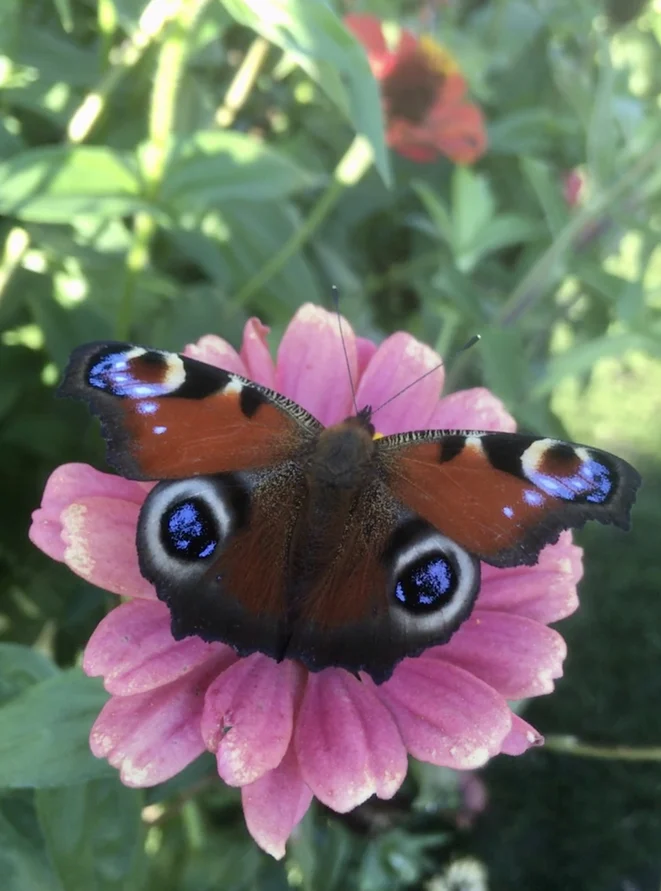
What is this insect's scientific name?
Aglais io
